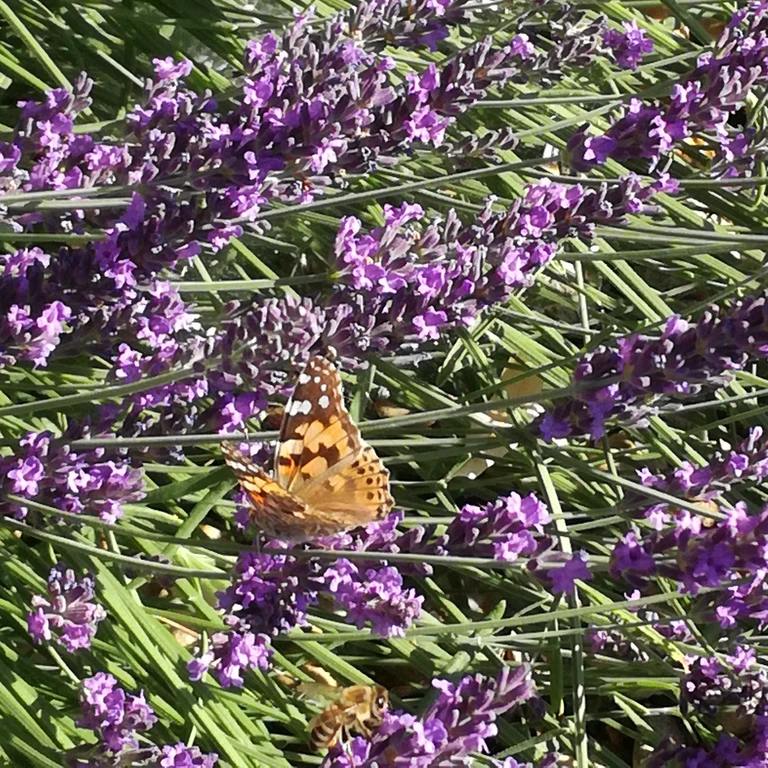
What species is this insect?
Vanessa cardui
